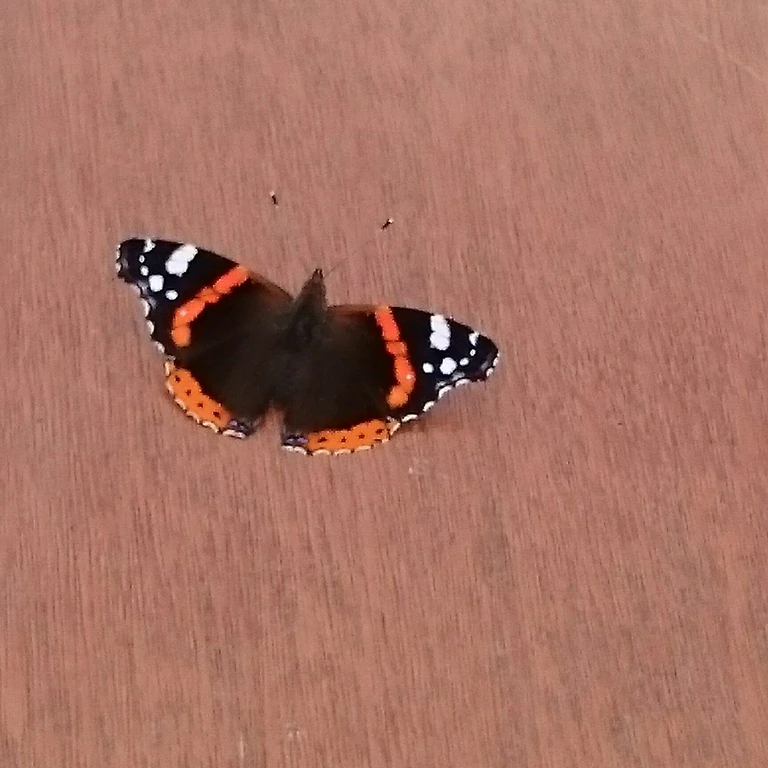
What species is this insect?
Vanessa atalanta
